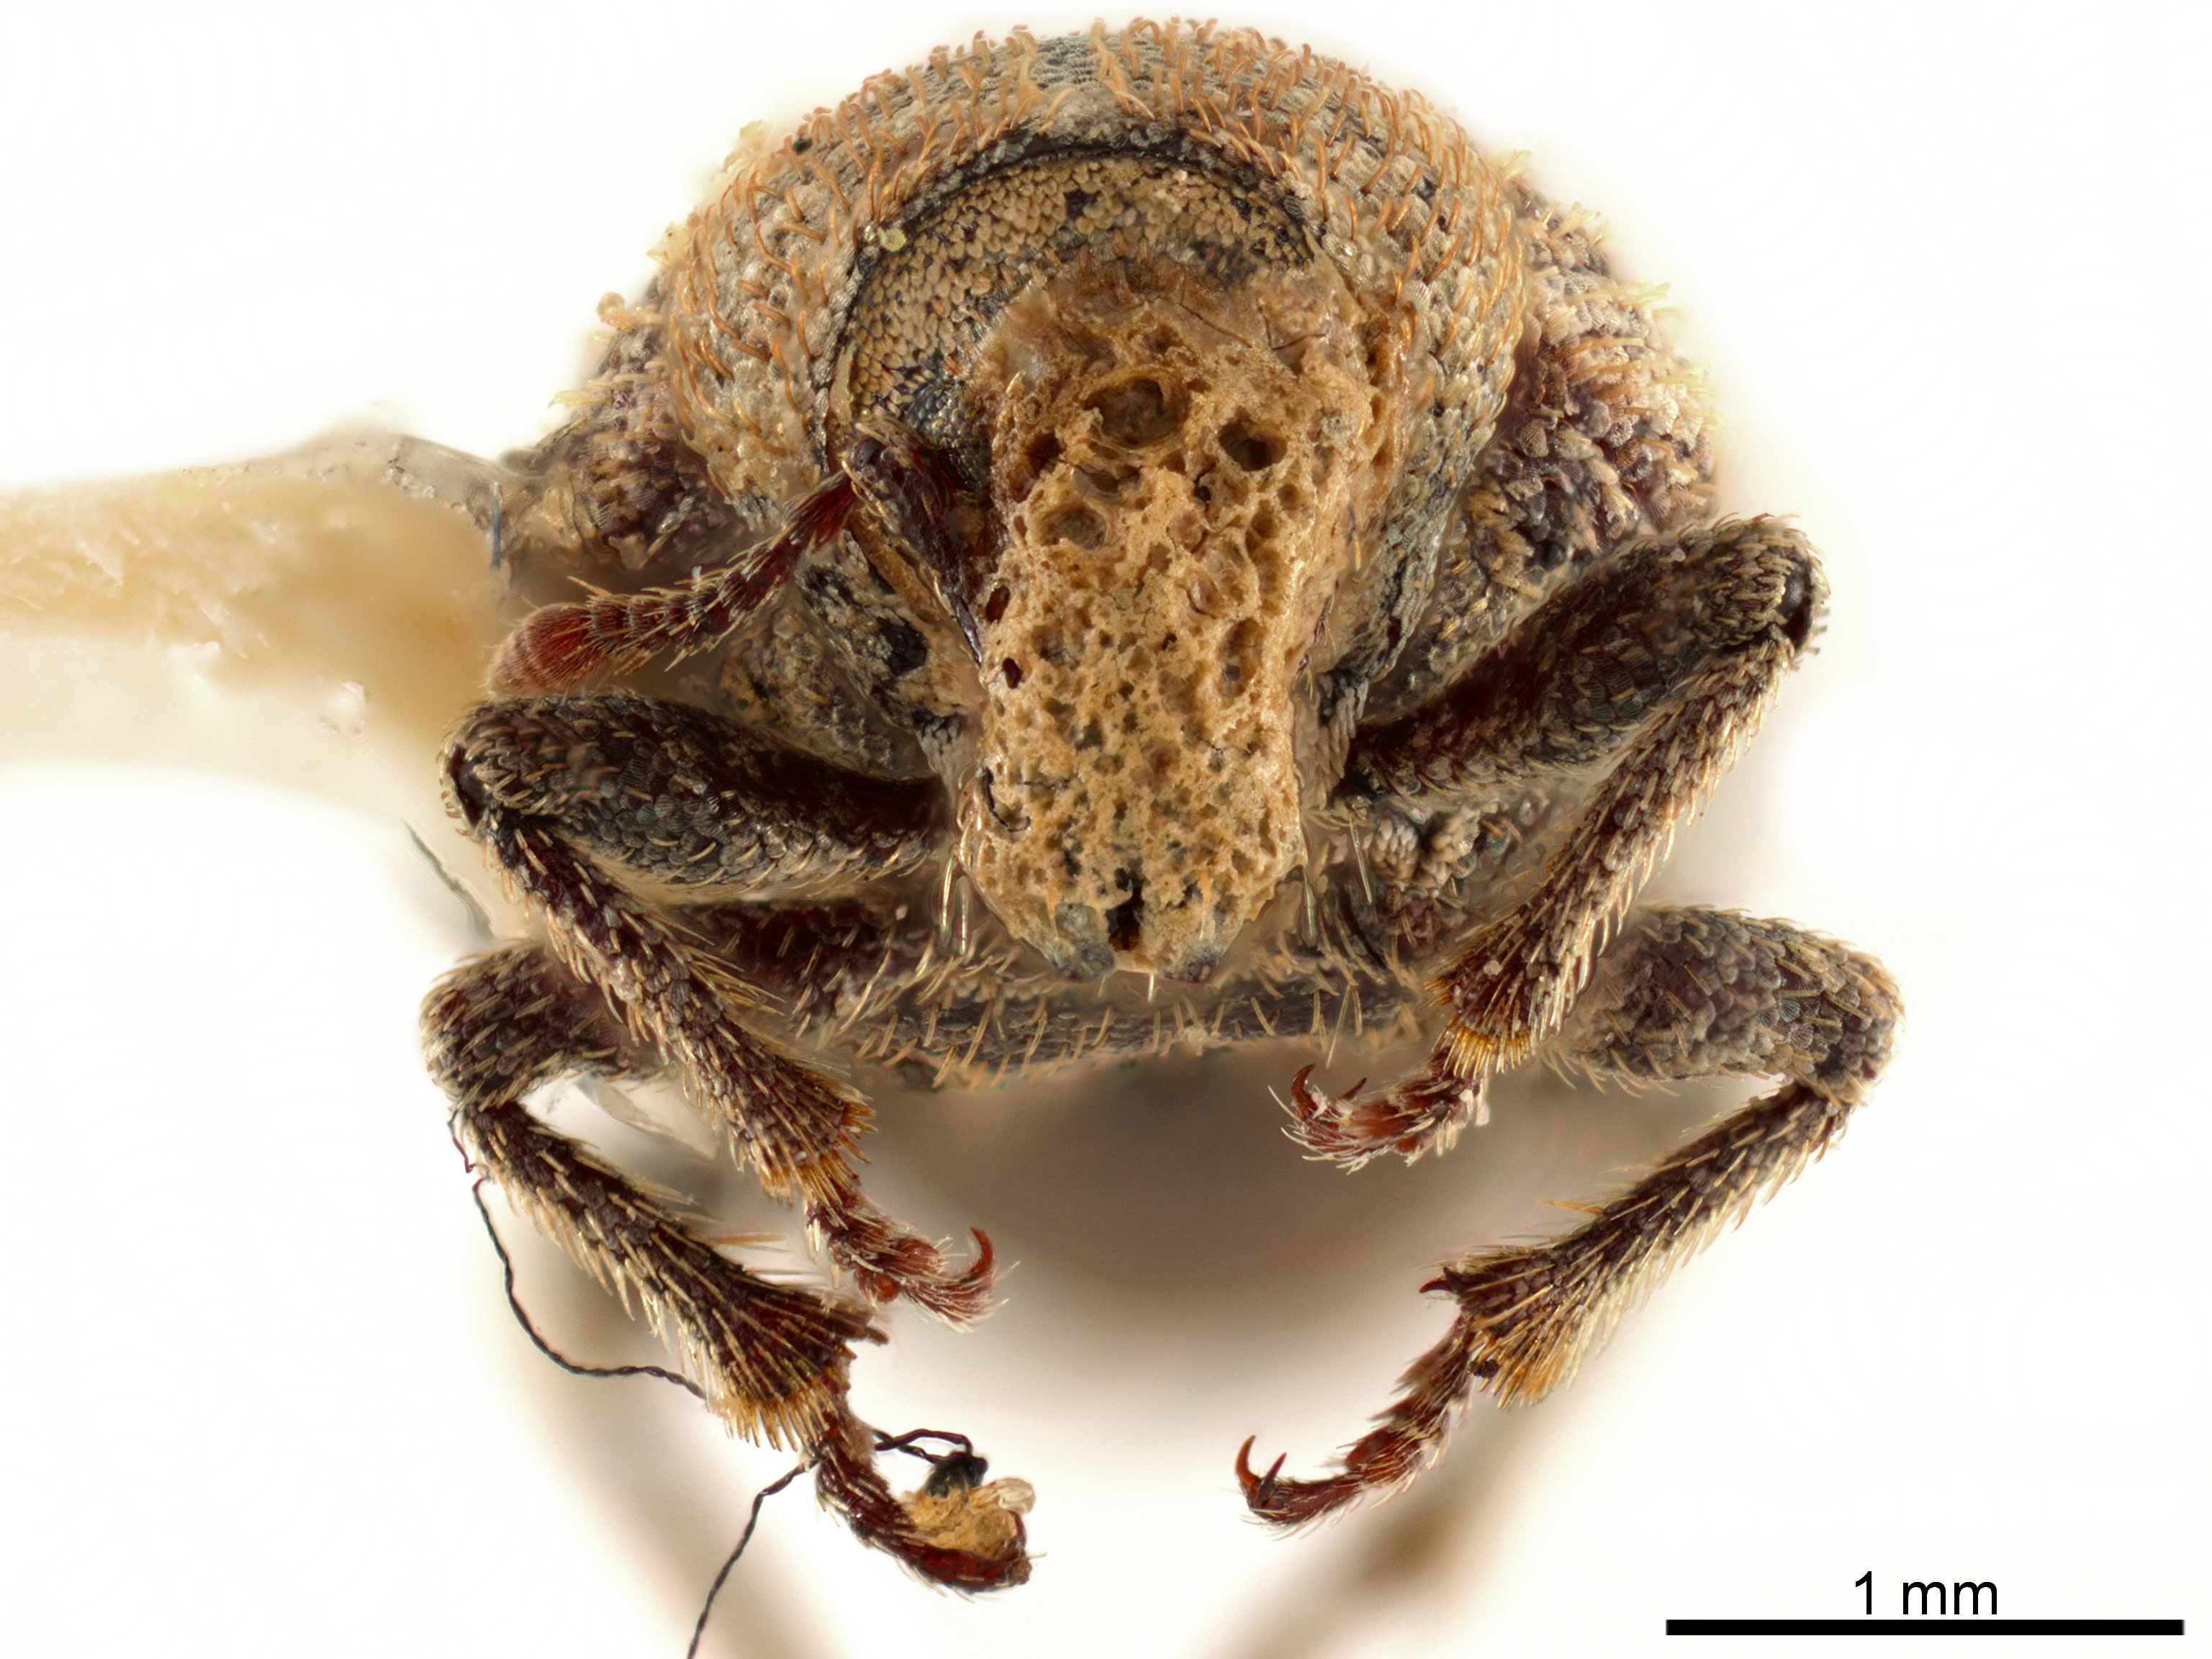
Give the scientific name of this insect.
Dirotognathus sordidus
